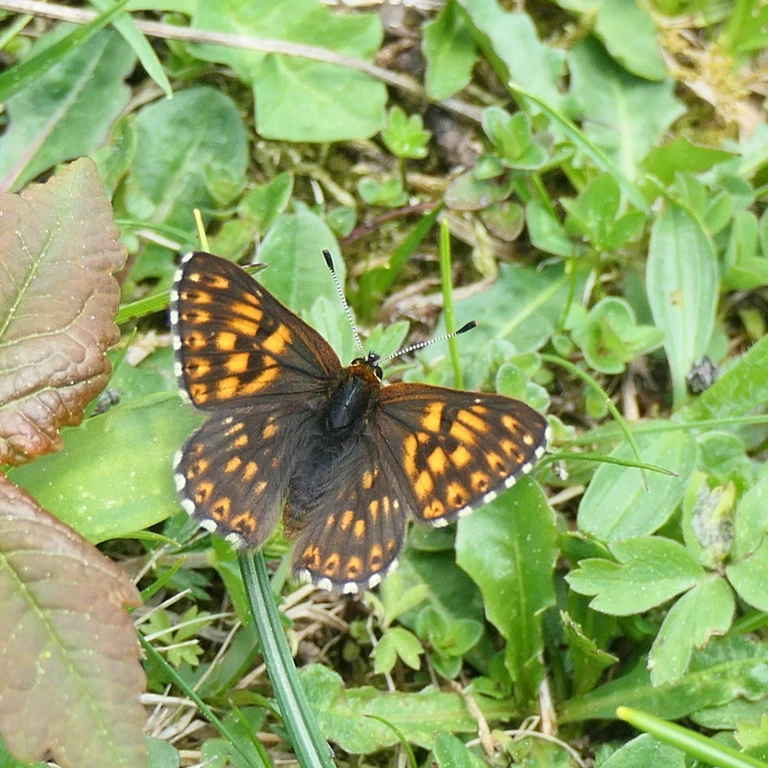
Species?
Hamearis lucina
